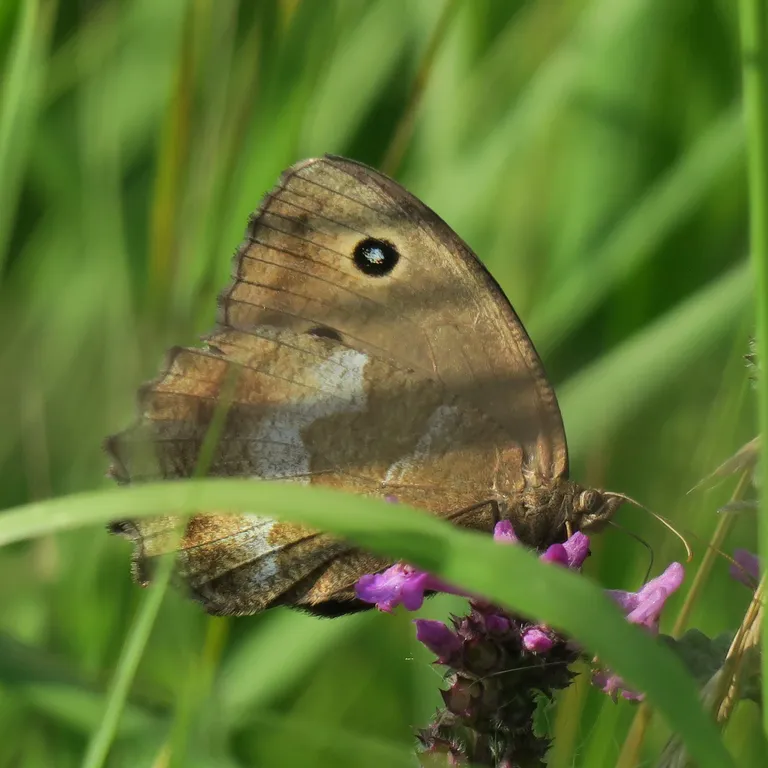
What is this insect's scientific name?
Minois dryas
